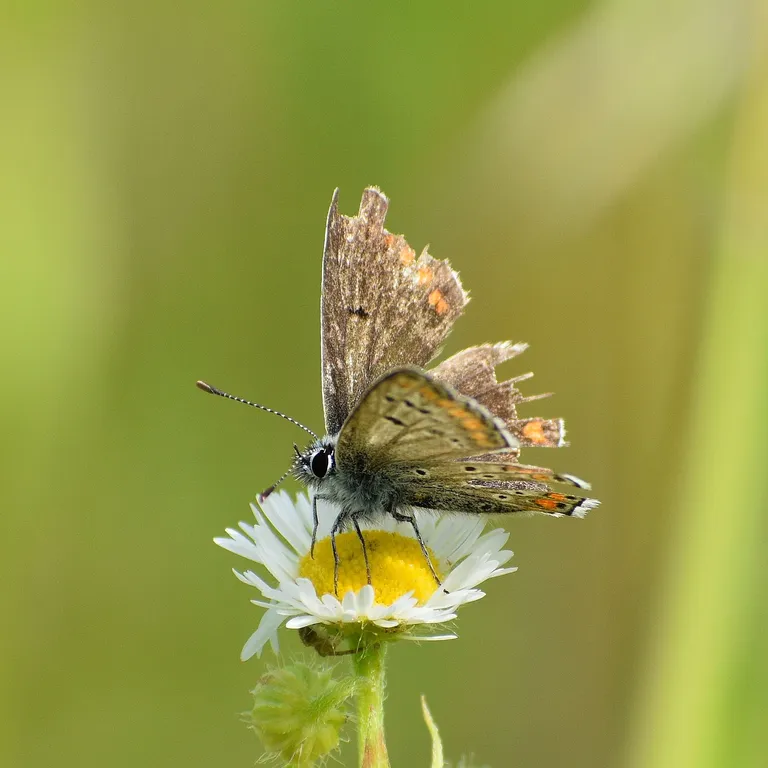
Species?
Aricia agestis/artaxerxes
